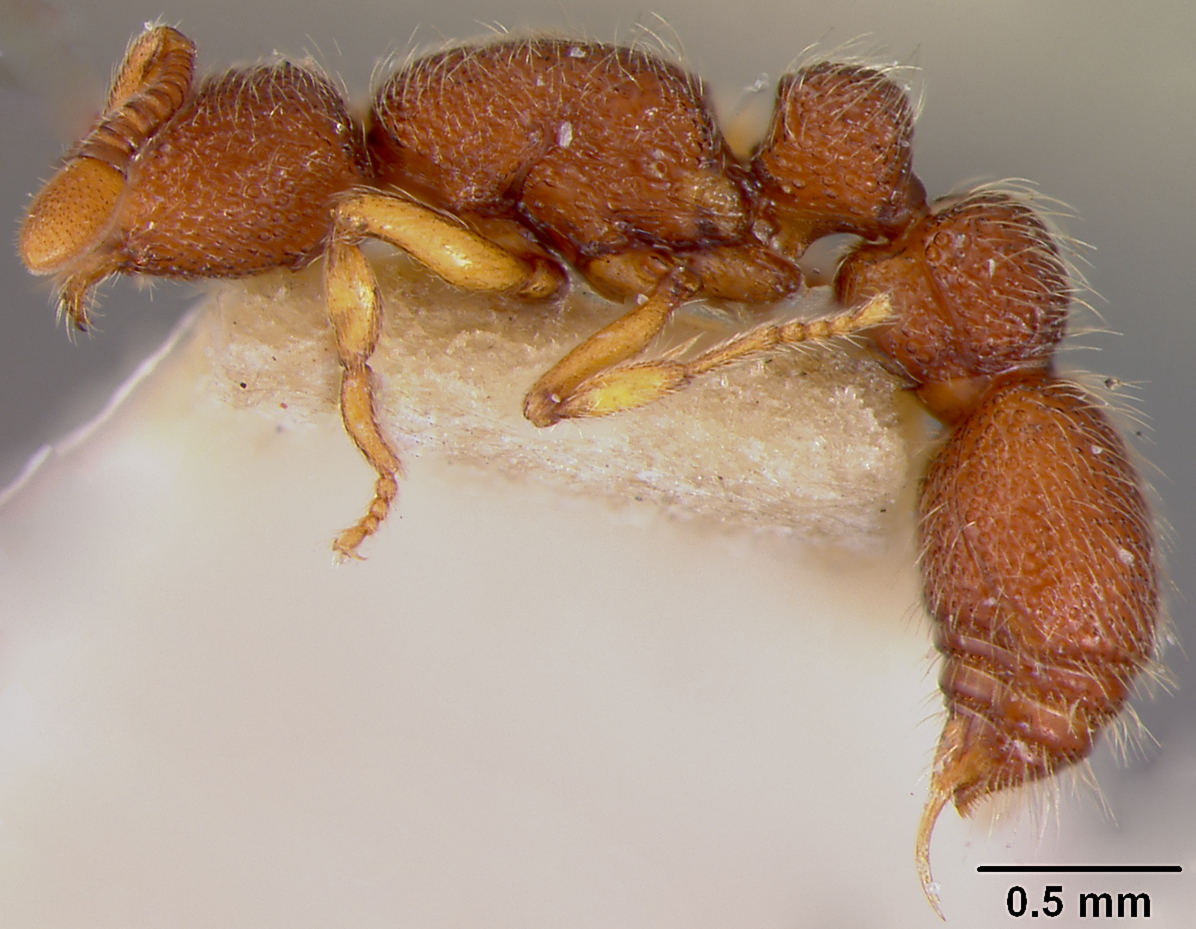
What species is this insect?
Cerapachys hondurianus
